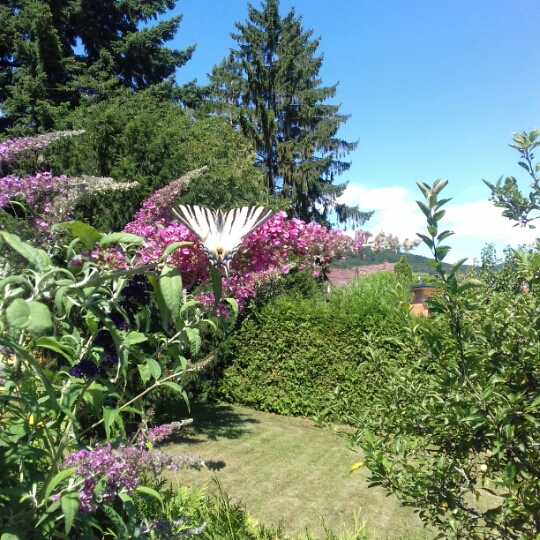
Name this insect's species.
Iphiclides podalirius
